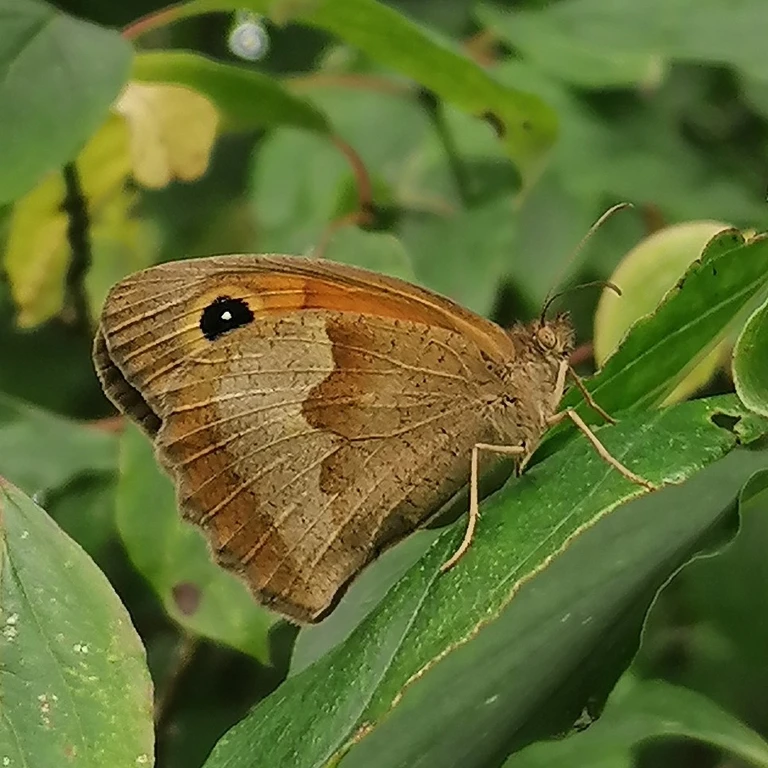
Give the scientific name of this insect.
Maniola jurtina
